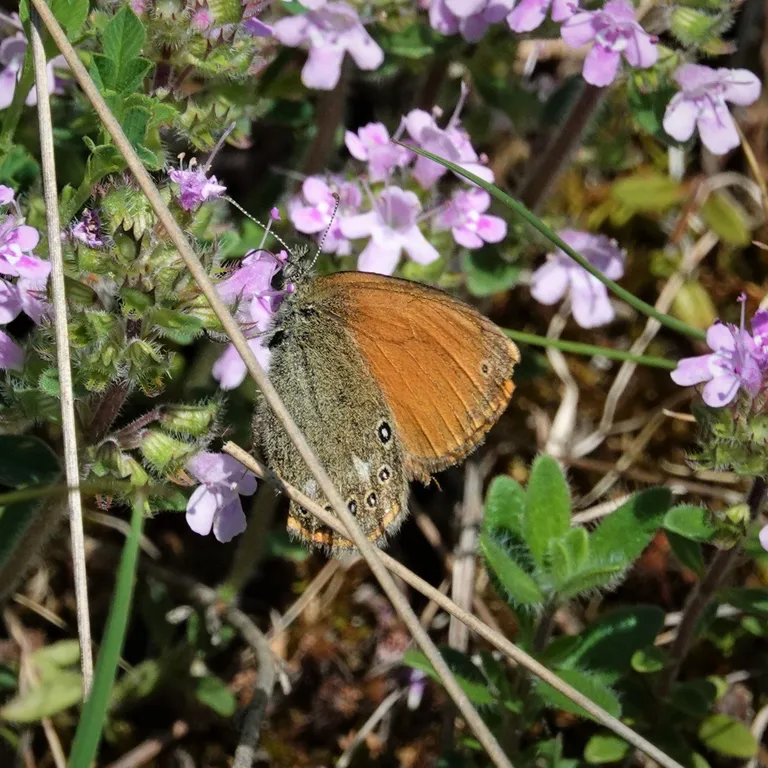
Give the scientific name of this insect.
Coenonympha glycerion (also Coenonympha iphis)
